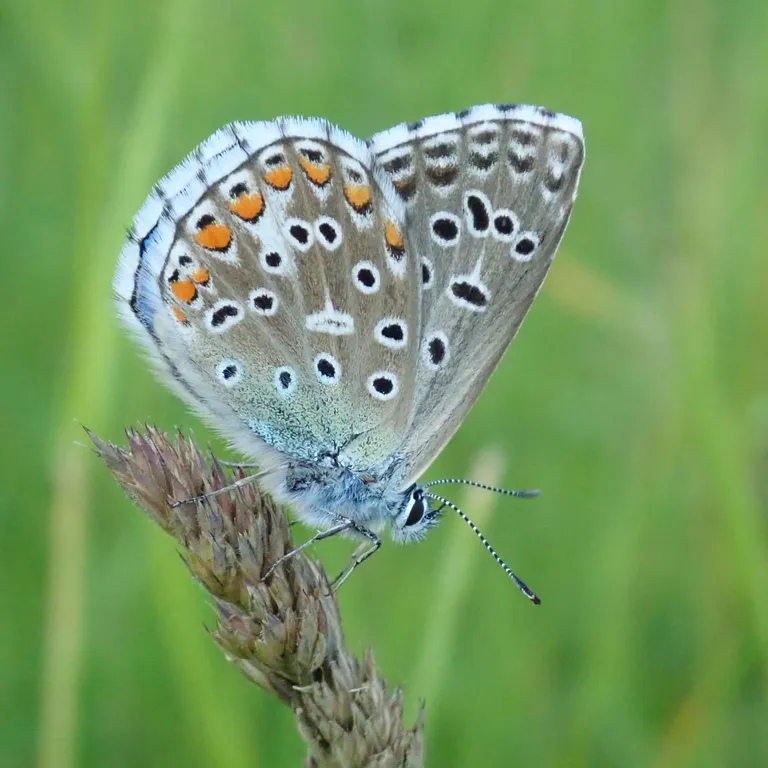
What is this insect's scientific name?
Lysandra bellargus
